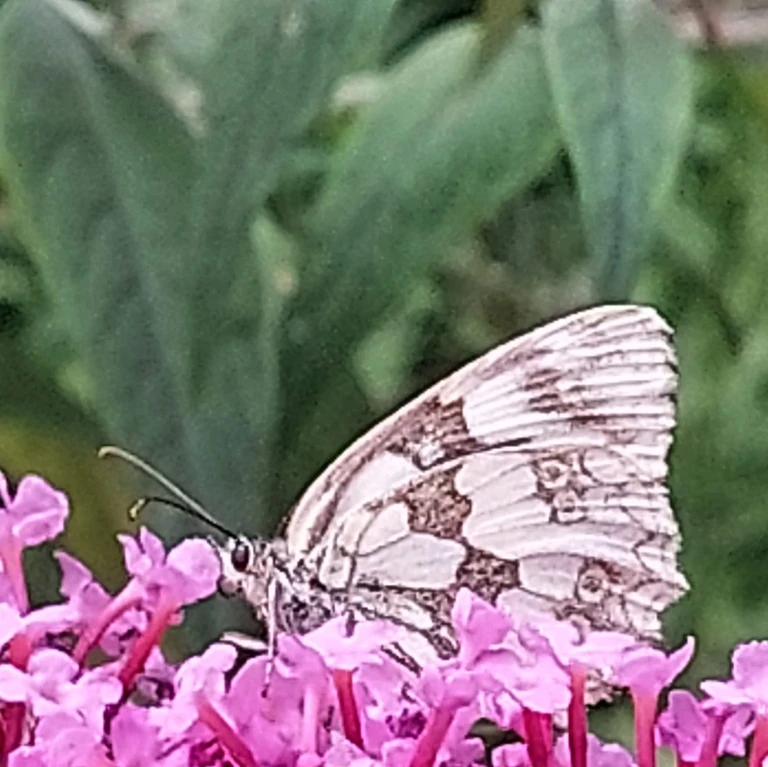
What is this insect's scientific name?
Melanargia galathea
